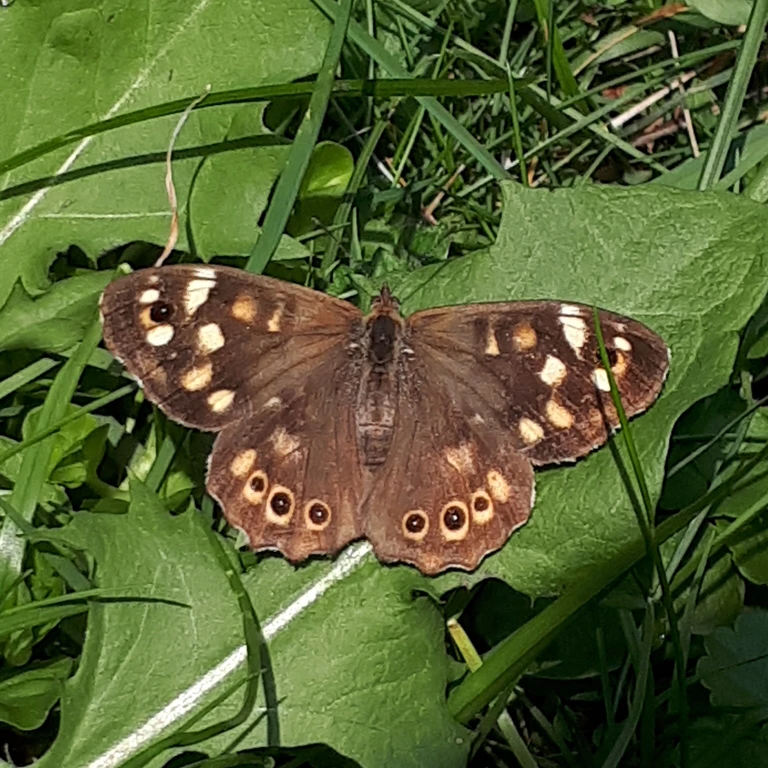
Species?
Pararge aegeria
